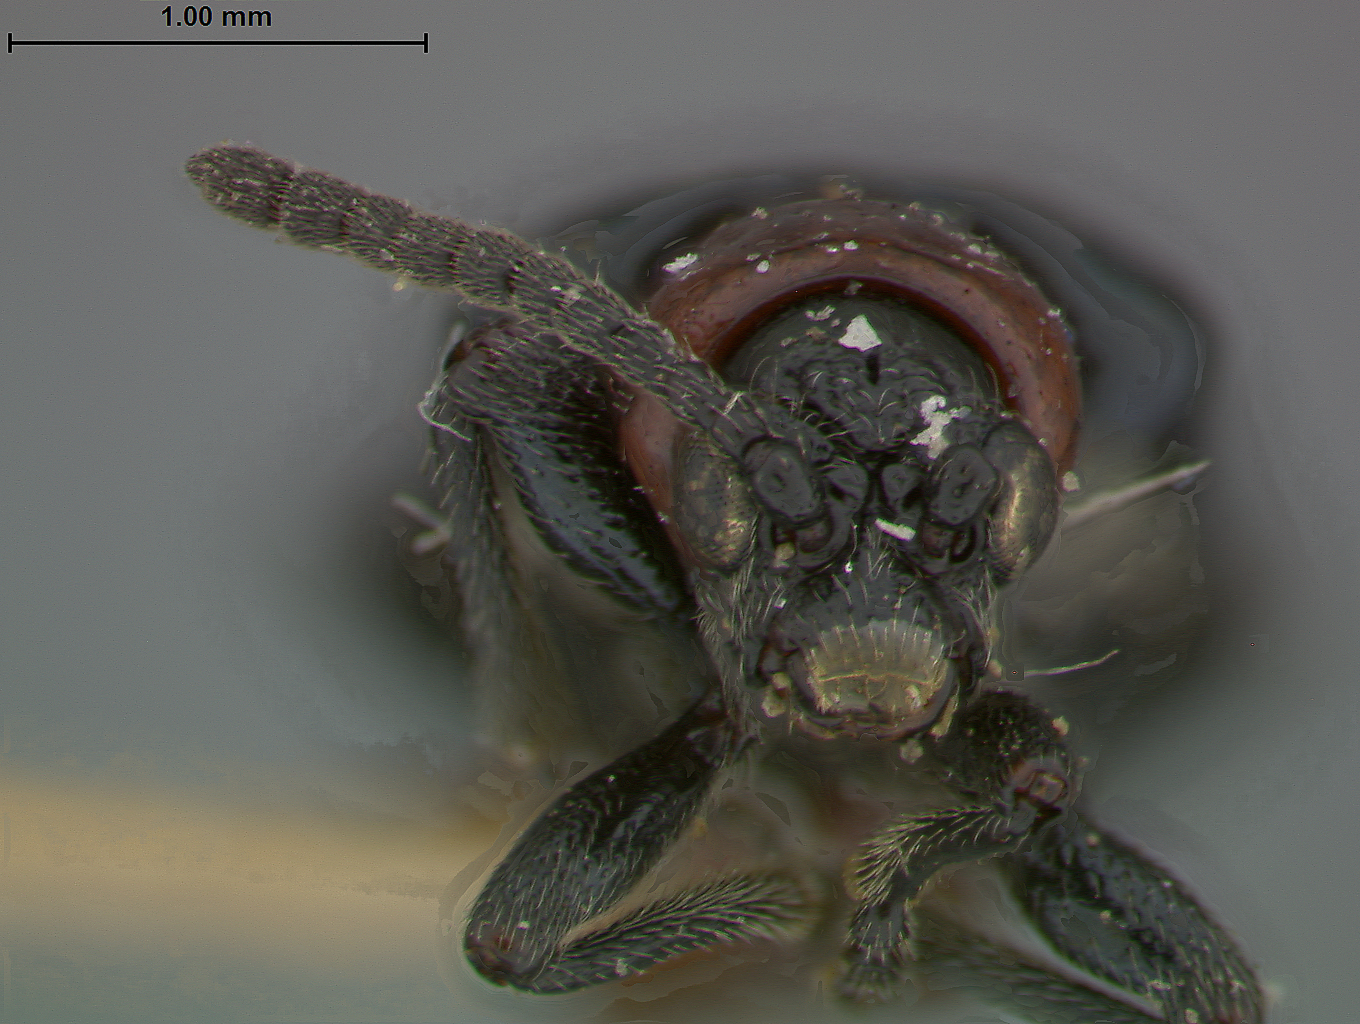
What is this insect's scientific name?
Lema collaris
